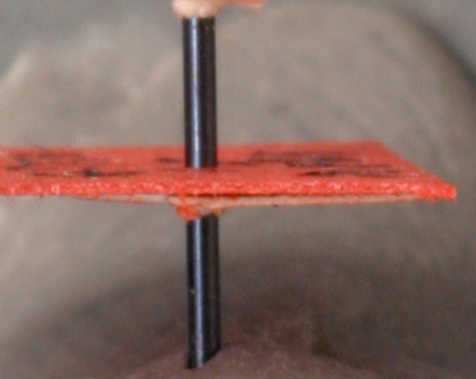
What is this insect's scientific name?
Monomorium insolescens
